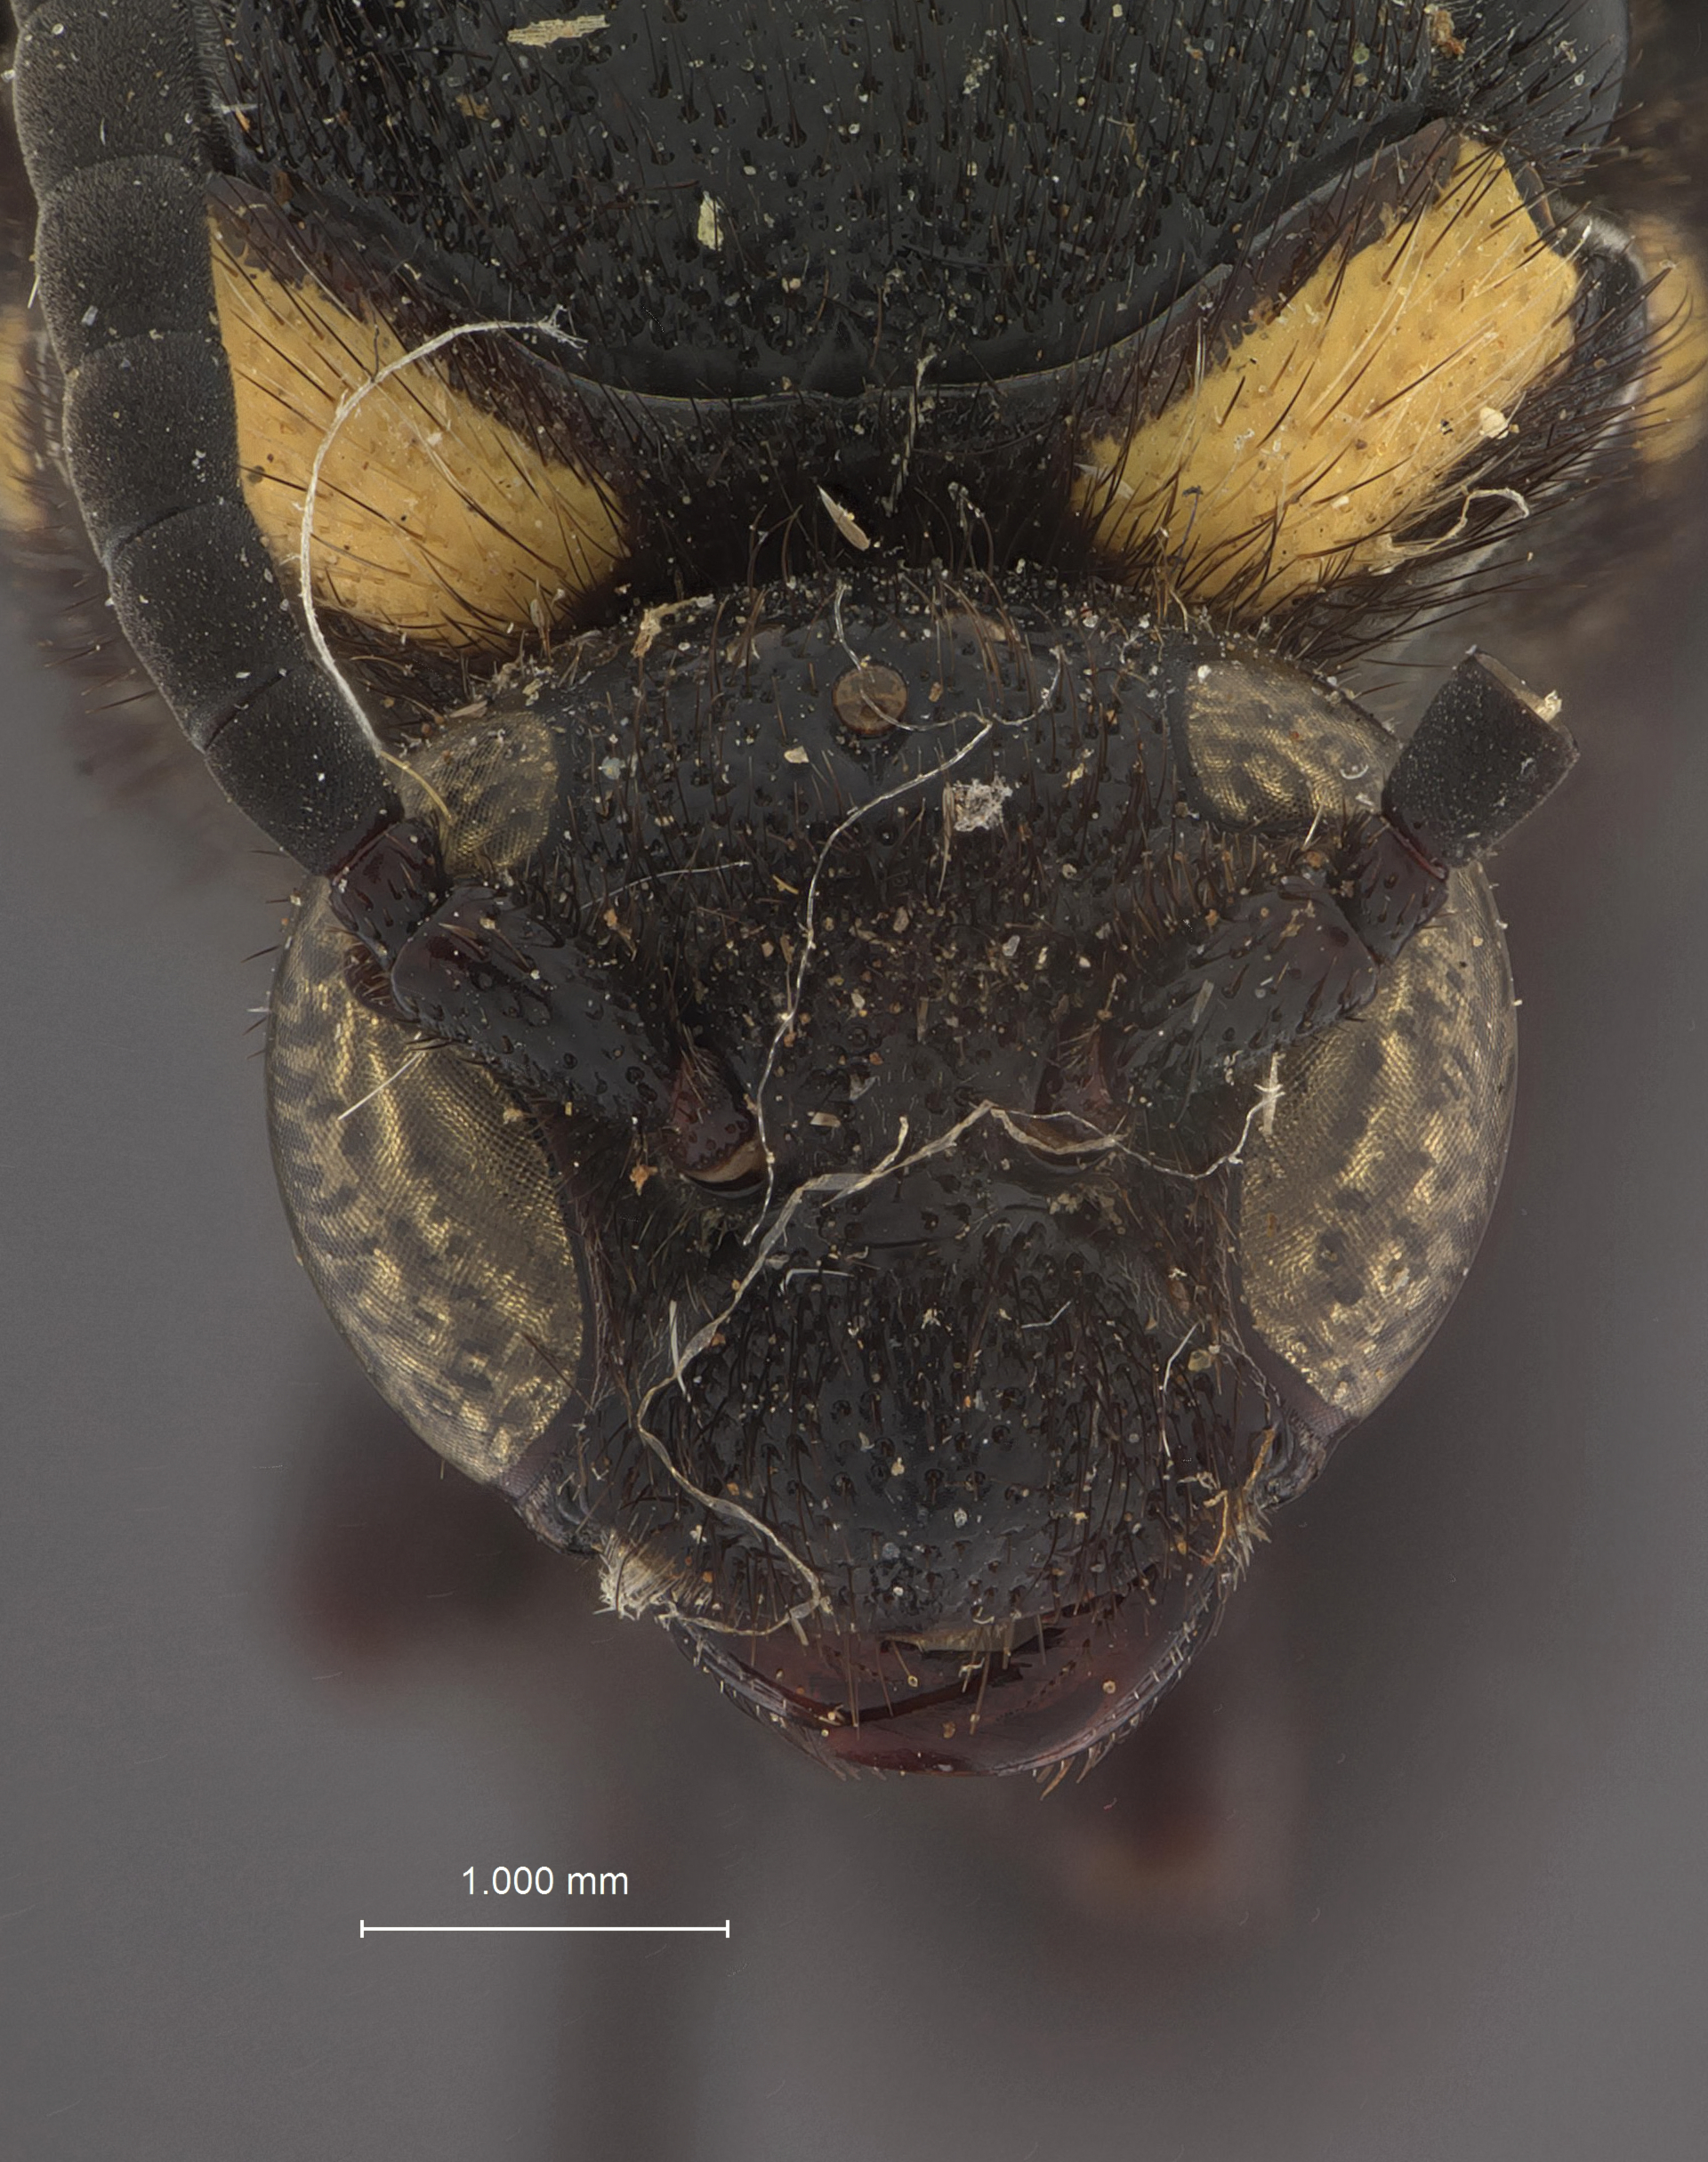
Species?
Scolia fuscipennis
